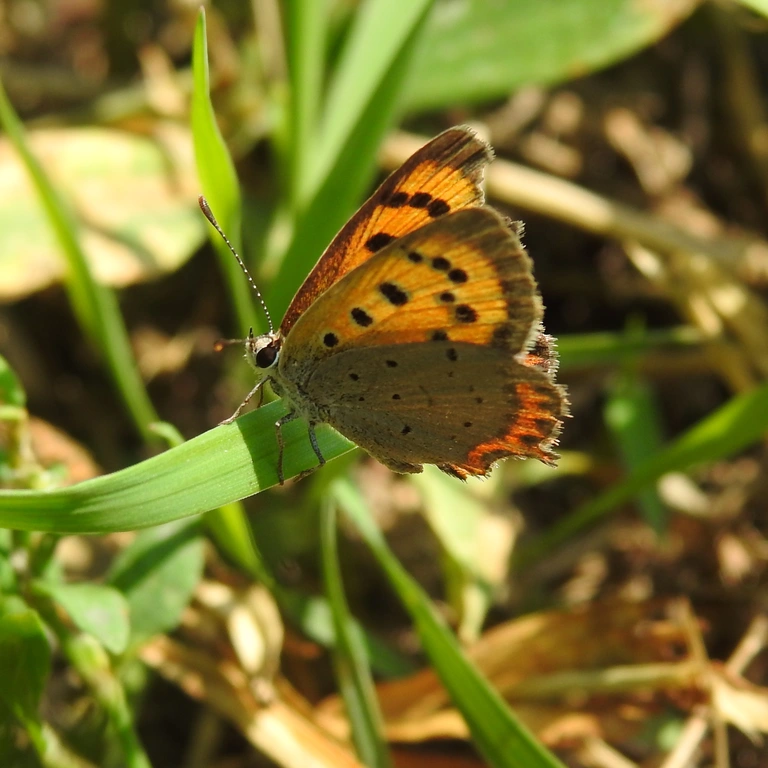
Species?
Lycaena phlaeas
